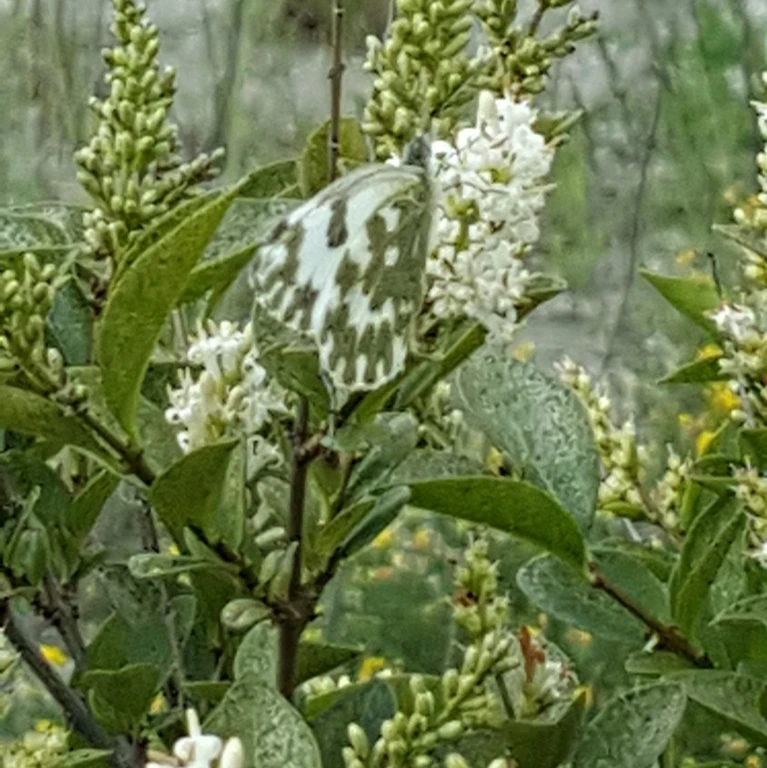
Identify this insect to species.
Pontia edusa
